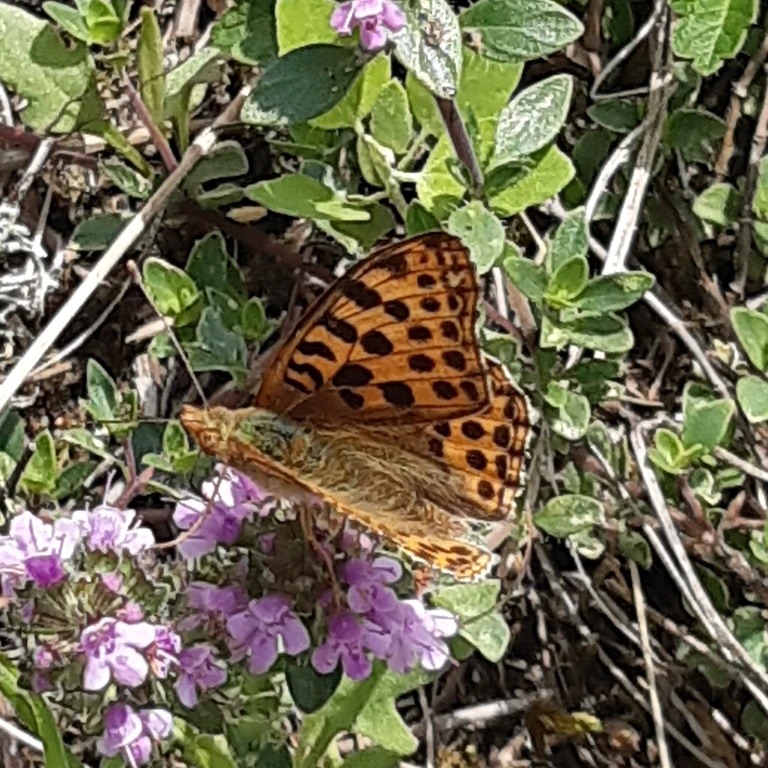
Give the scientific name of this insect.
Issoria lathonia
